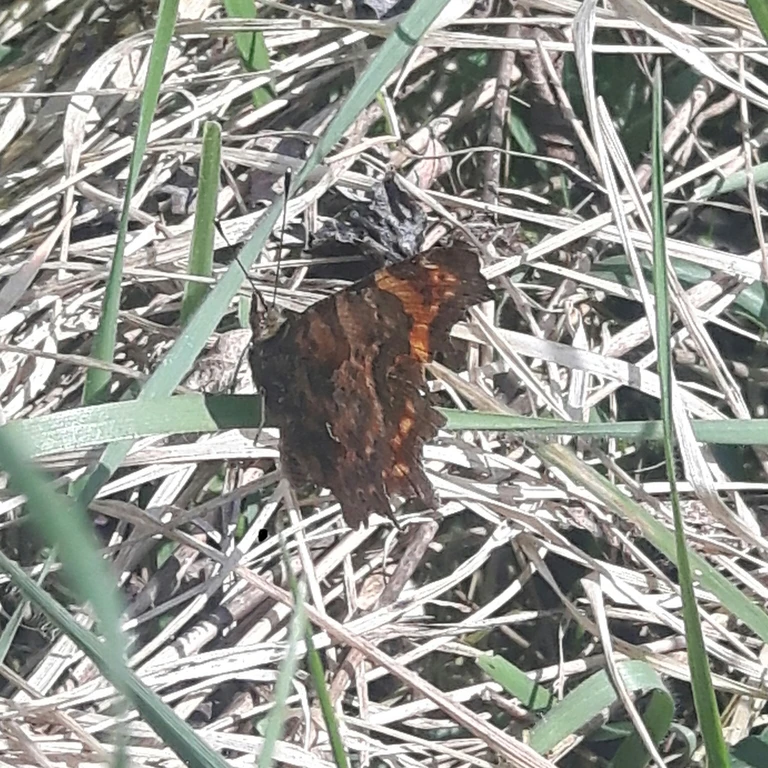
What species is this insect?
Polygonia c-album
